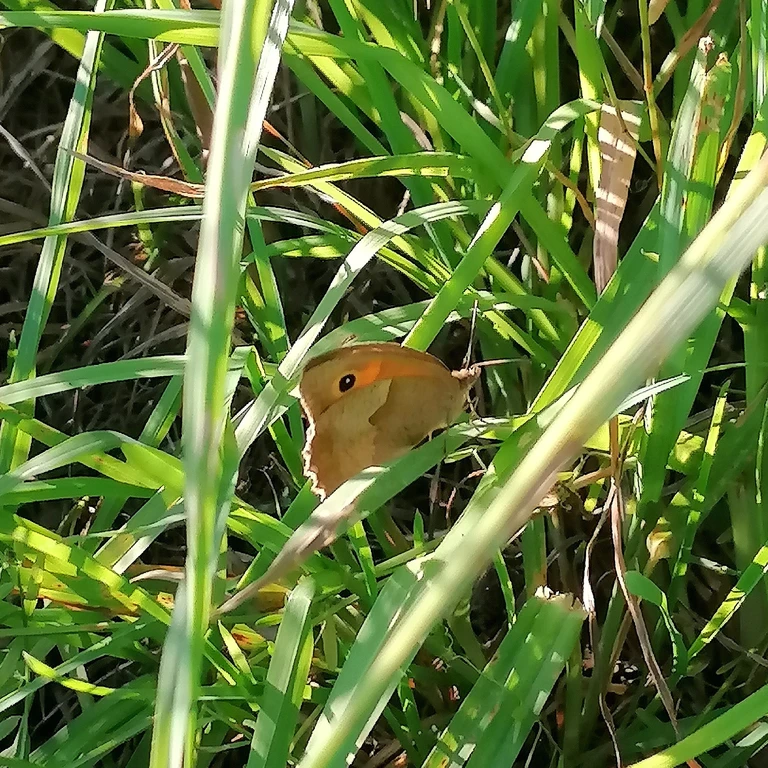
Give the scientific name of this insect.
Maniola jurtina
